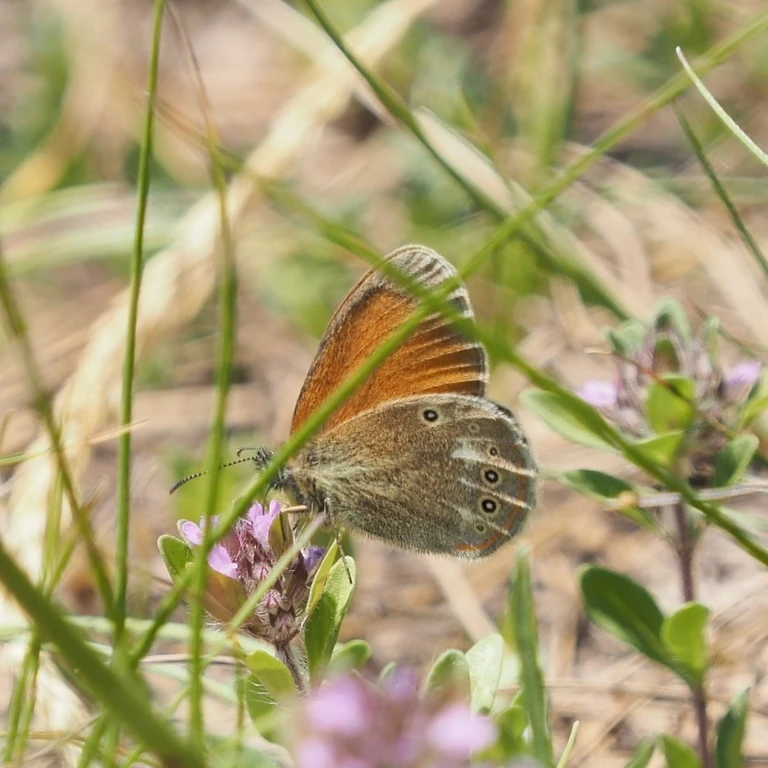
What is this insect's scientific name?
Coenonympha glycerion (also Coenonympha iphis)
